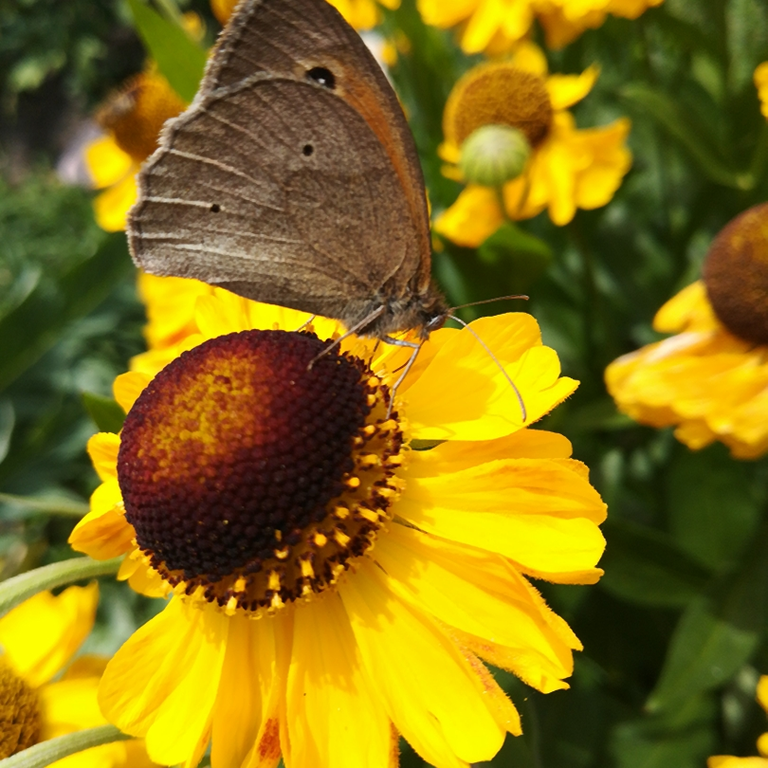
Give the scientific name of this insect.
Maniola jurtina
